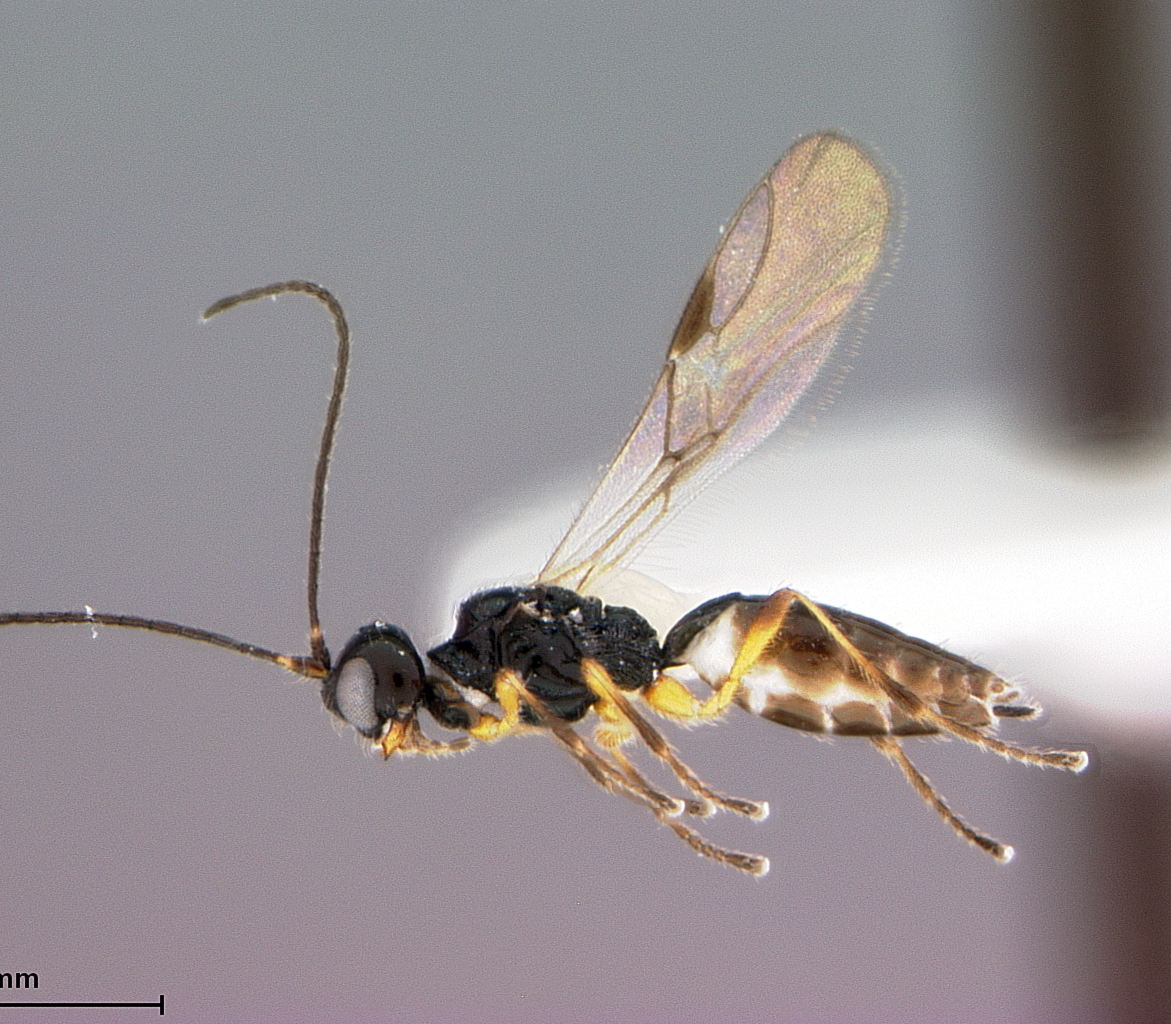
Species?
Chaenusa whartoni
